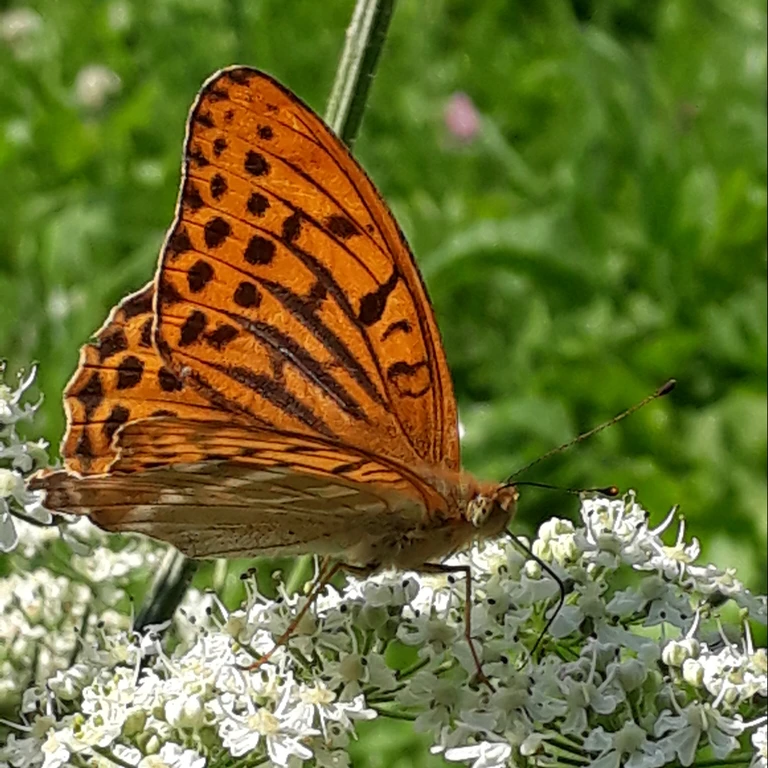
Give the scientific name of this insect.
Argynnis paphia
